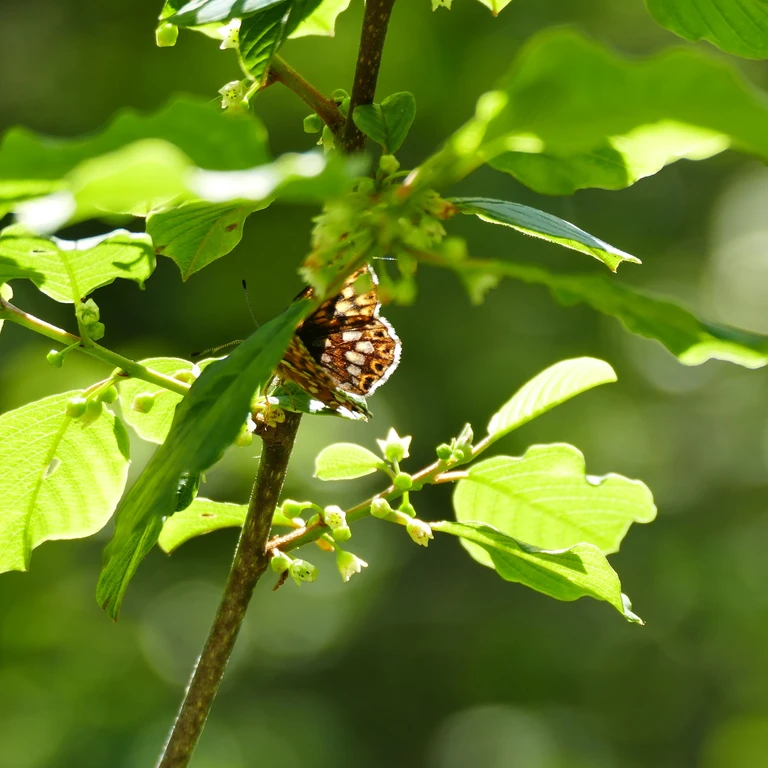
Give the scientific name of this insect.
Hamearis lucina
